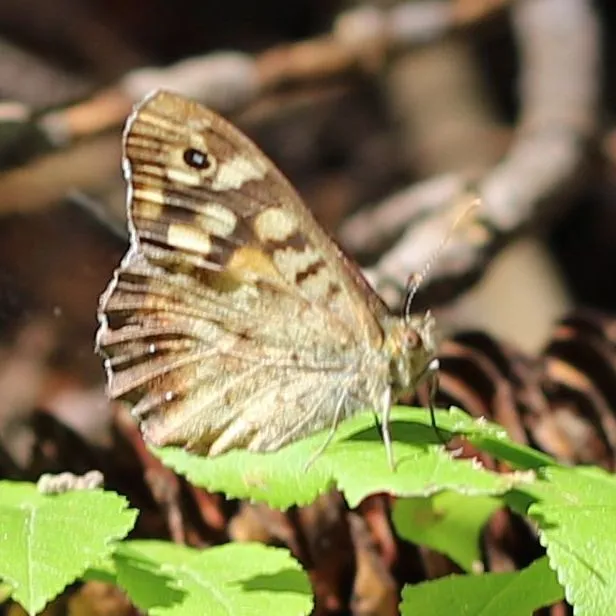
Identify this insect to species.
Pararge aegeria
